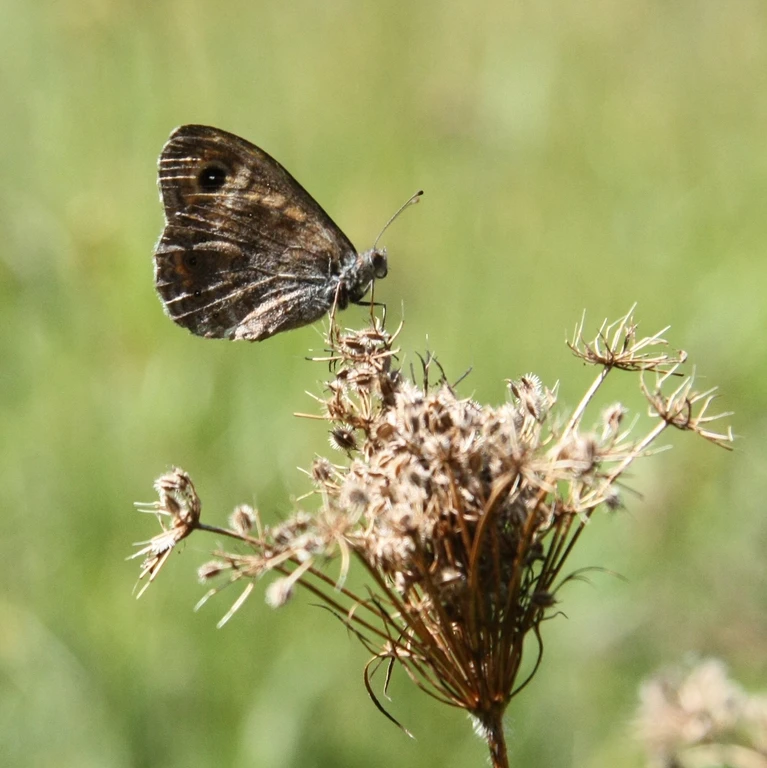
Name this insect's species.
Pararge aegeria
